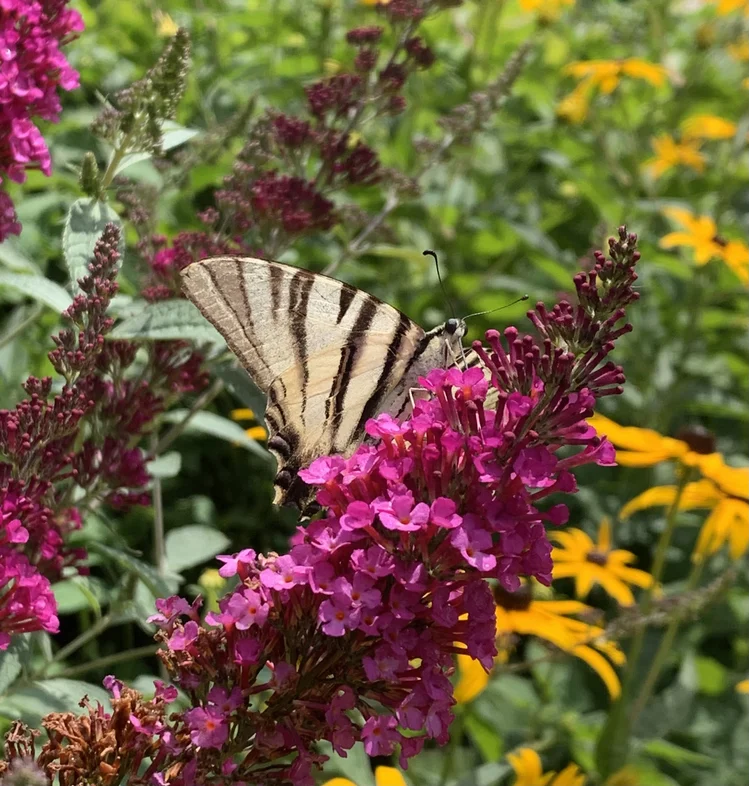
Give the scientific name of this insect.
Iphiclides podalirius
